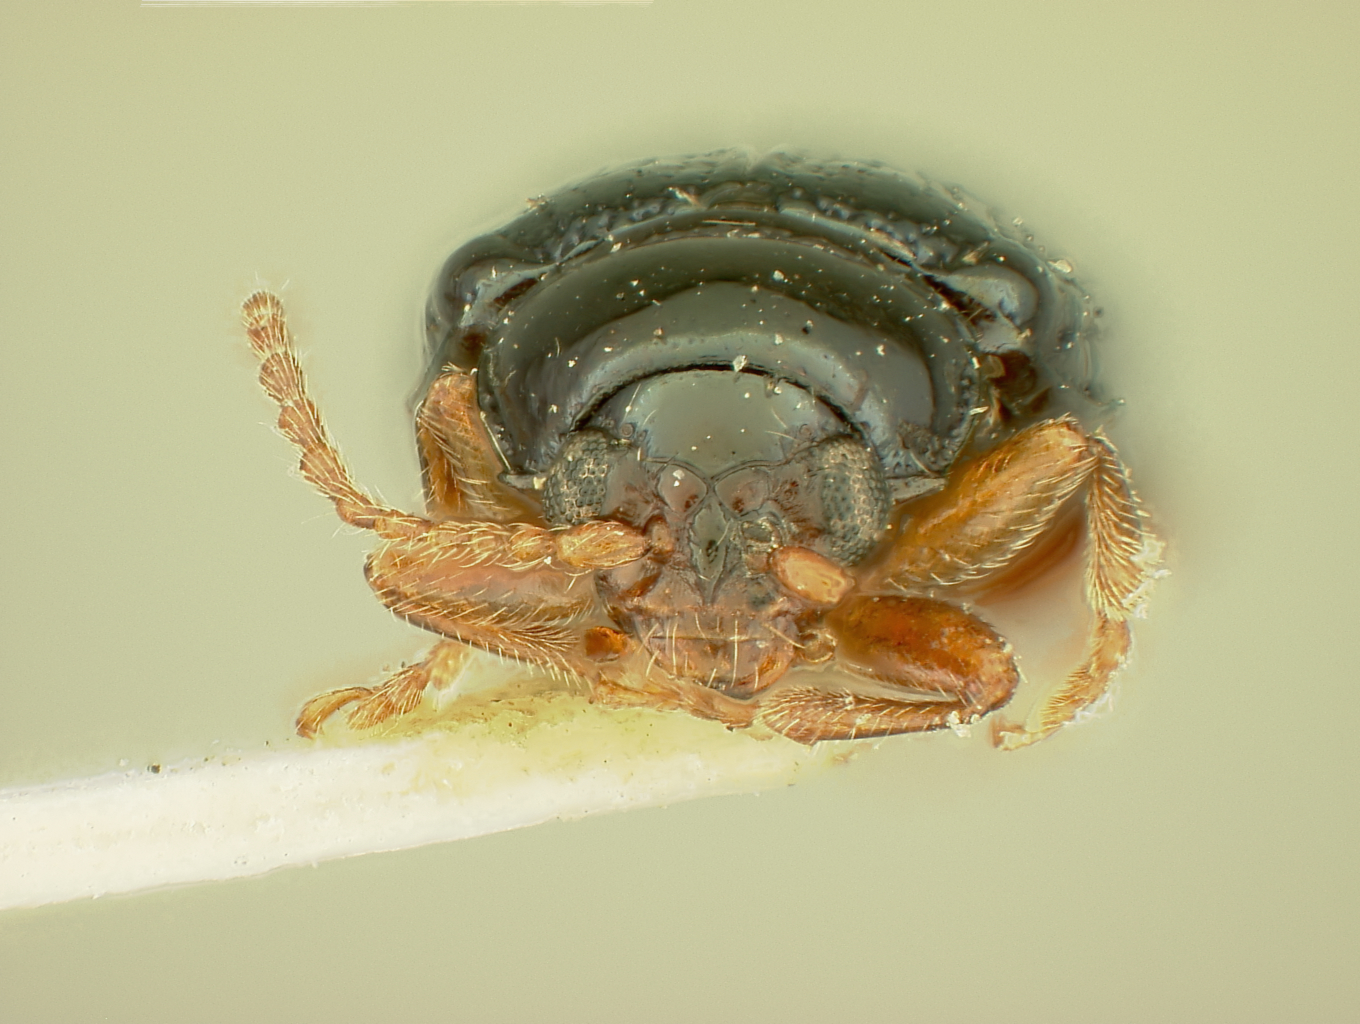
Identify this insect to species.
Crepidodera carinata
